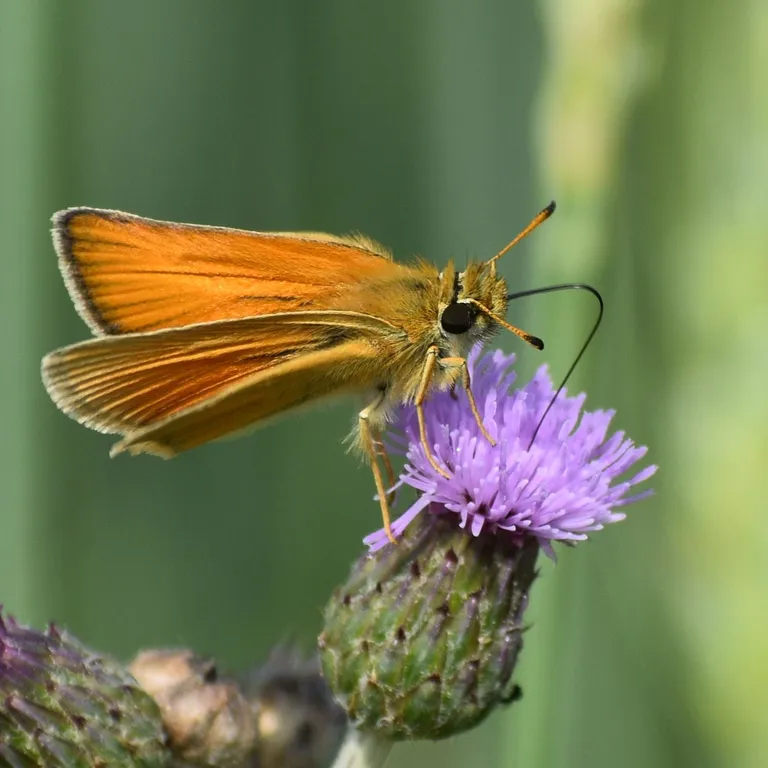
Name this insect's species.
Thymelicus lineola
